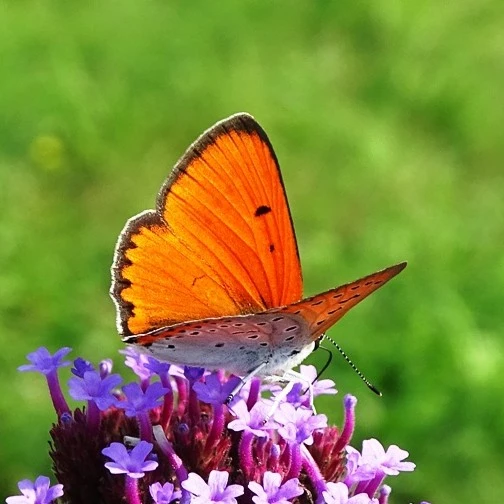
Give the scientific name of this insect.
Lycaena dispar
